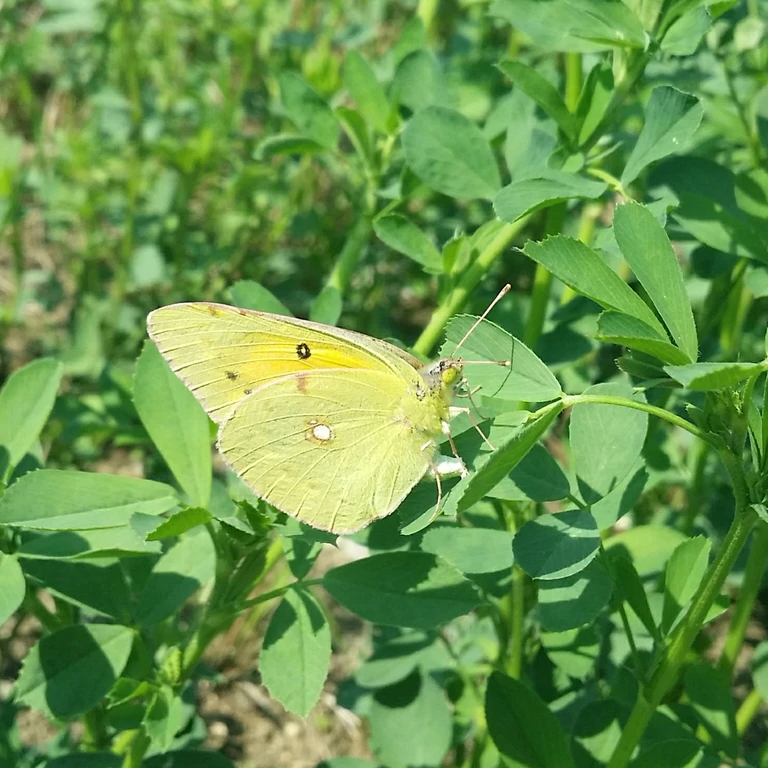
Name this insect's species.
Colias croceus
